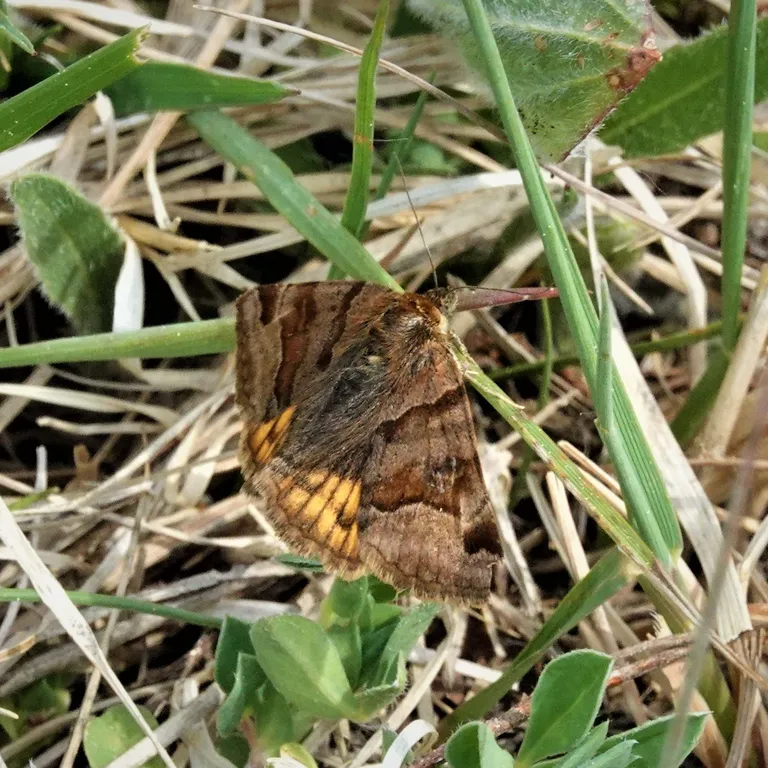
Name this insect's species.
Euclidia glyphica
